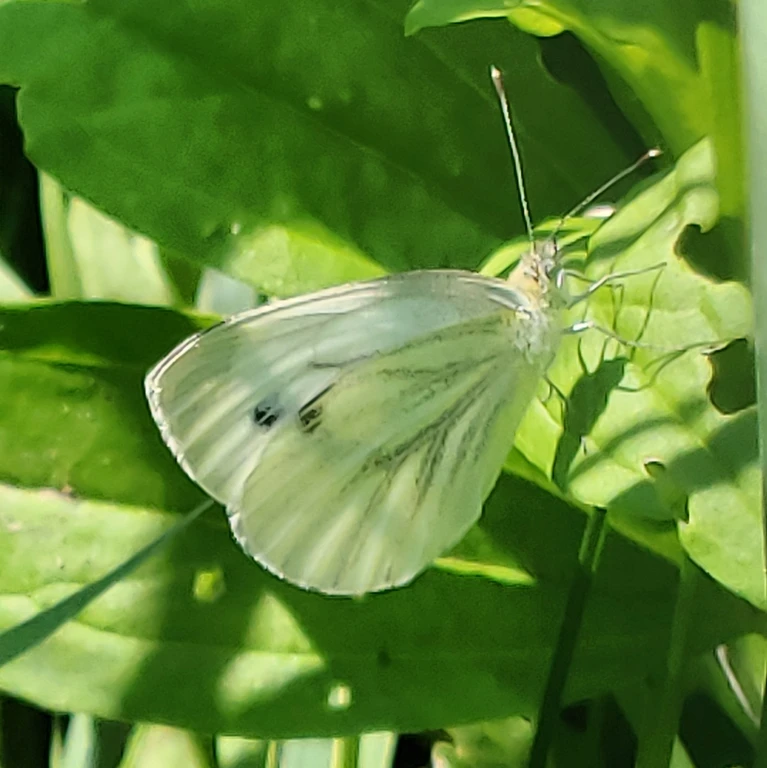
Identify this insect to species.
Pieris napi
